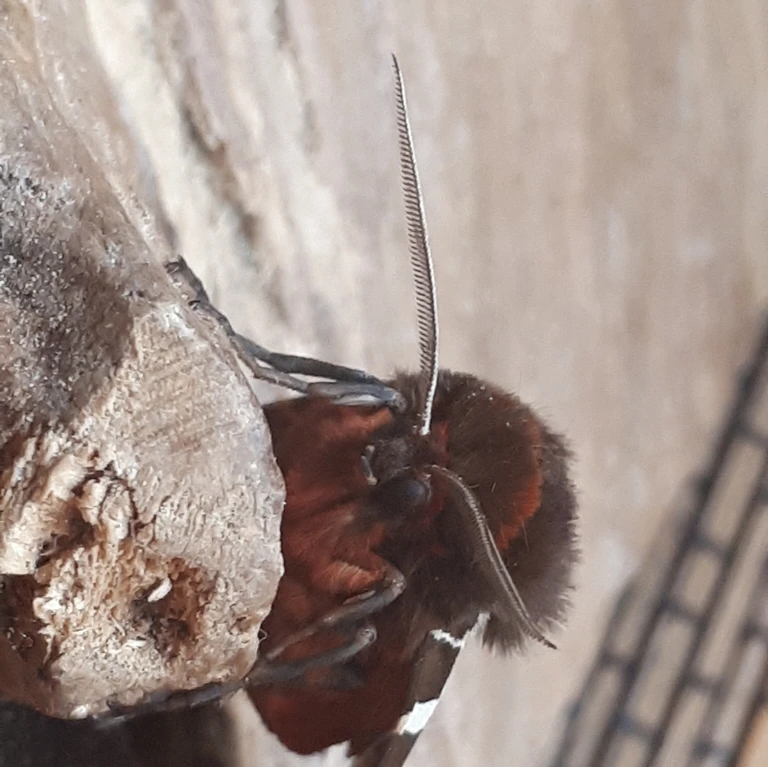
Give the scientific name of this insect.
Arctia caja
